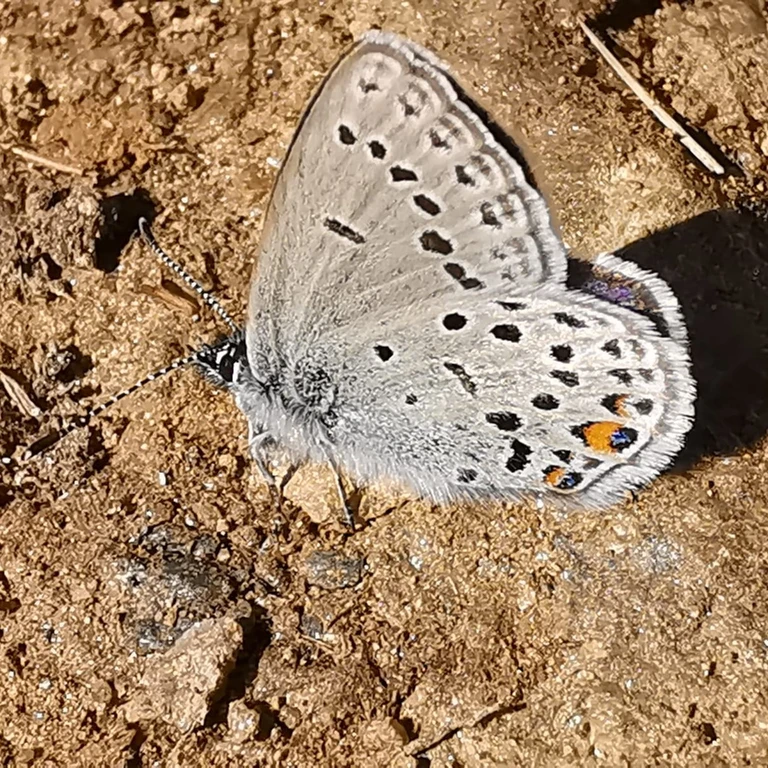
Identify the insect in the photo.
Agriades optilete (also Vacciniina optilete)
